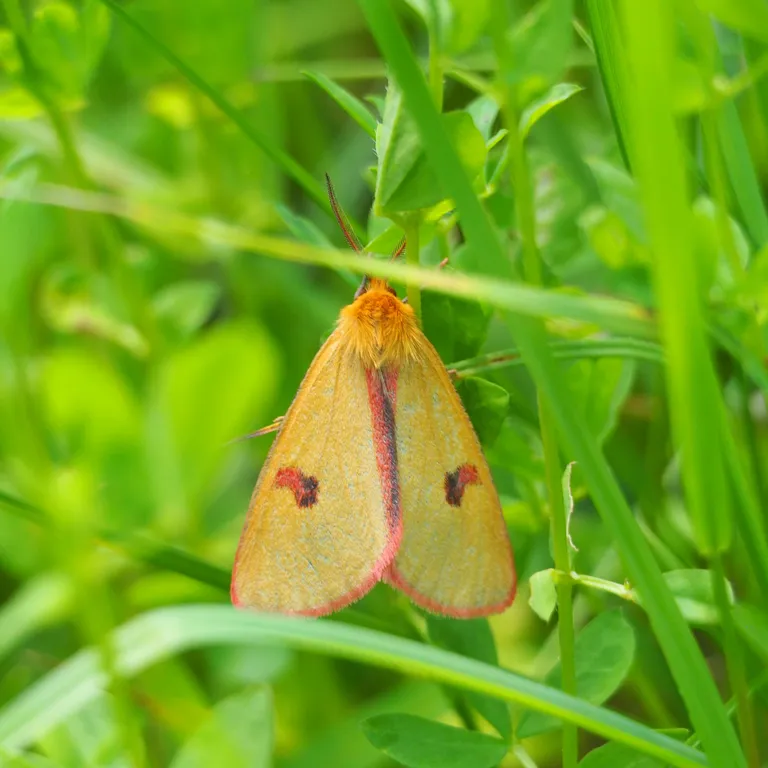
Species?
Diacrisia sannio
